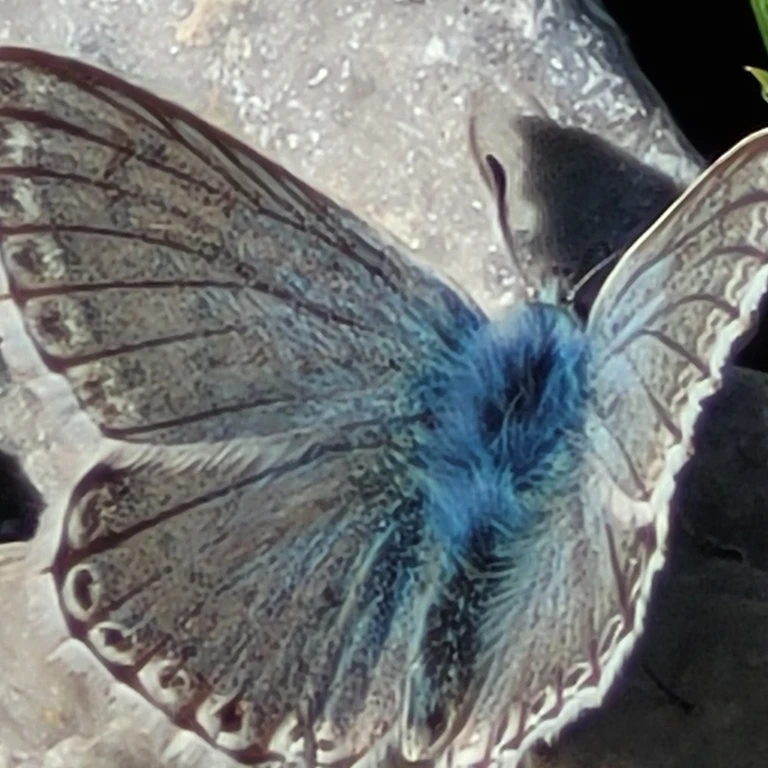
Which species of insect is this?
Lysandra coridon
